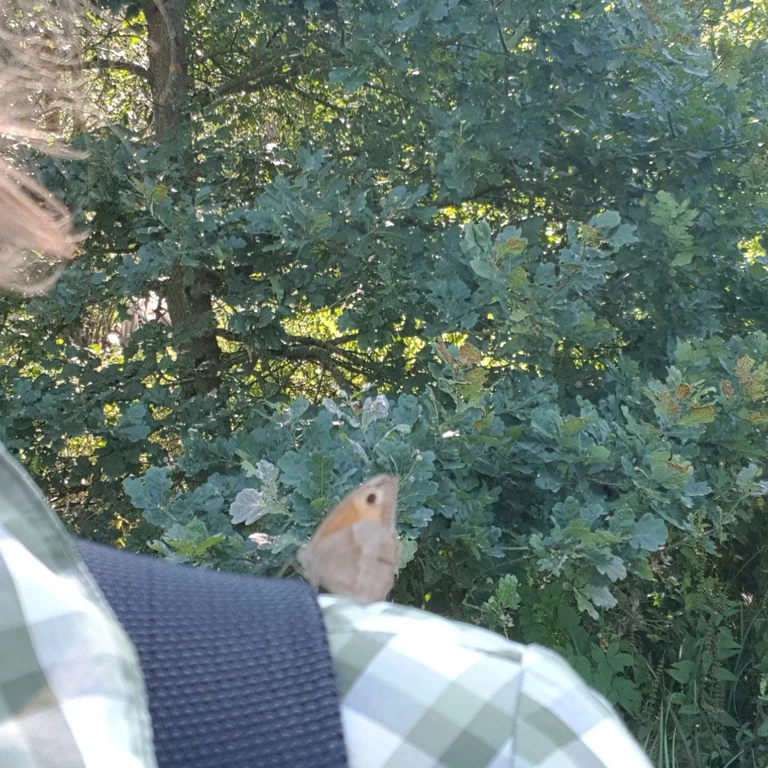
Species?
Maniola jurtina
